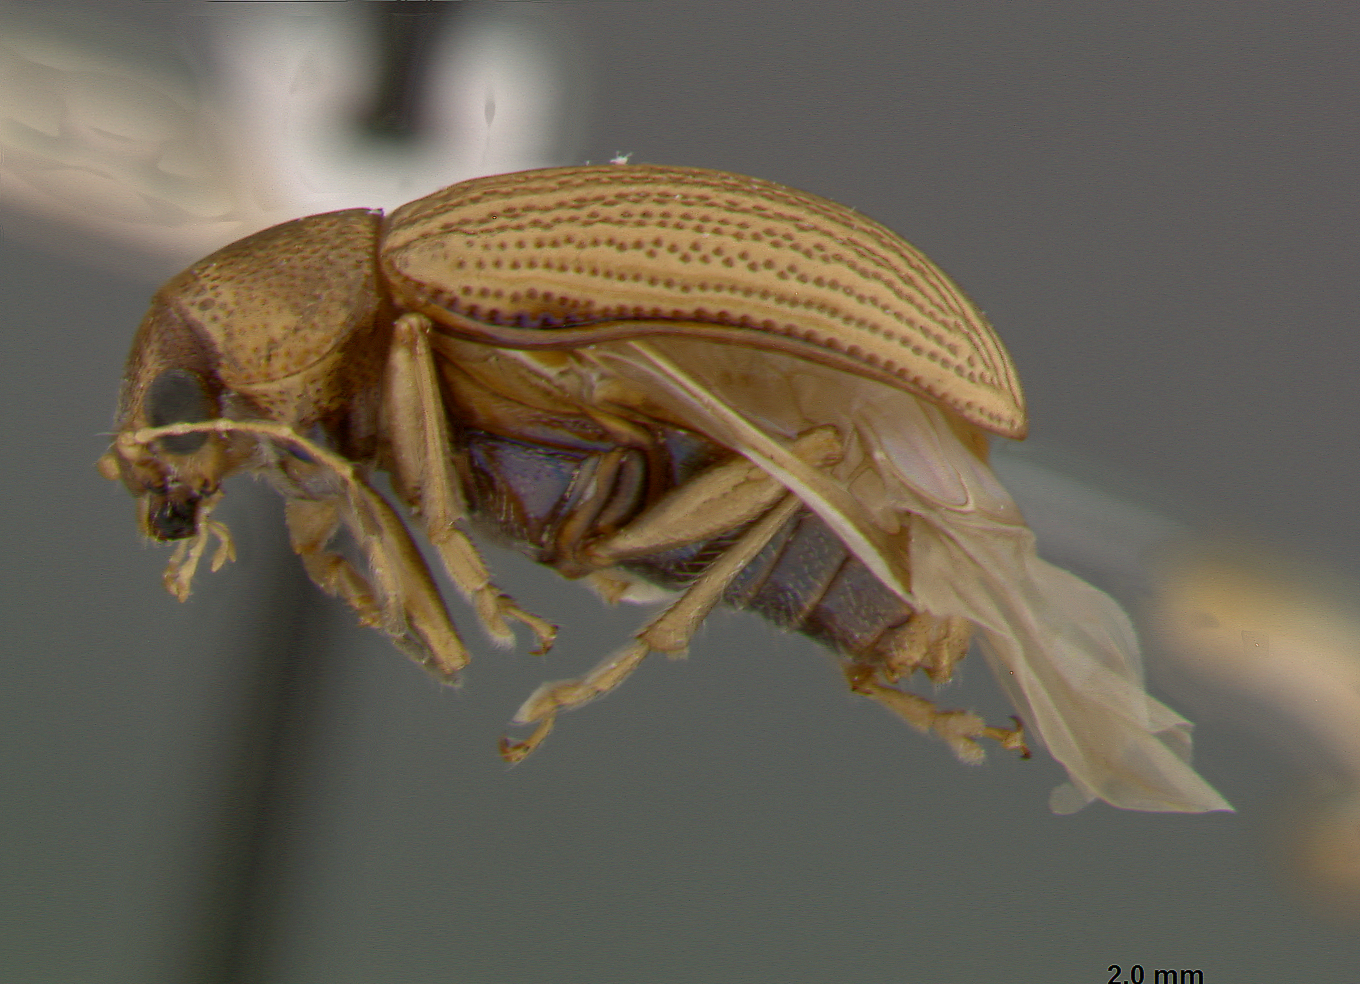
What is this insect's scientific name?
Colaspis planicostata
